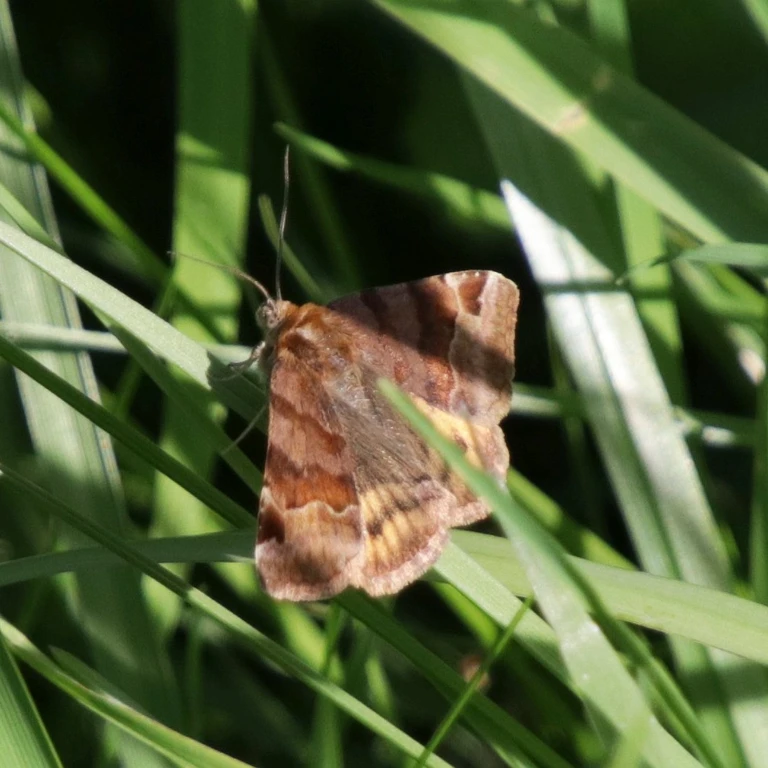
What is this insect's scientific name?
Euclidia glyphica
